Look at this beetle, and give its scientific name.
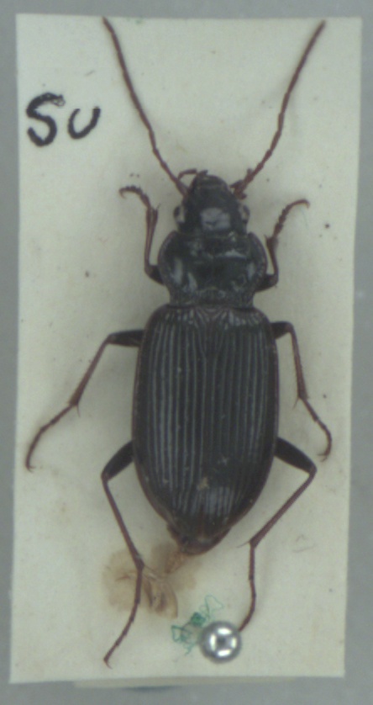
Nebria salina
